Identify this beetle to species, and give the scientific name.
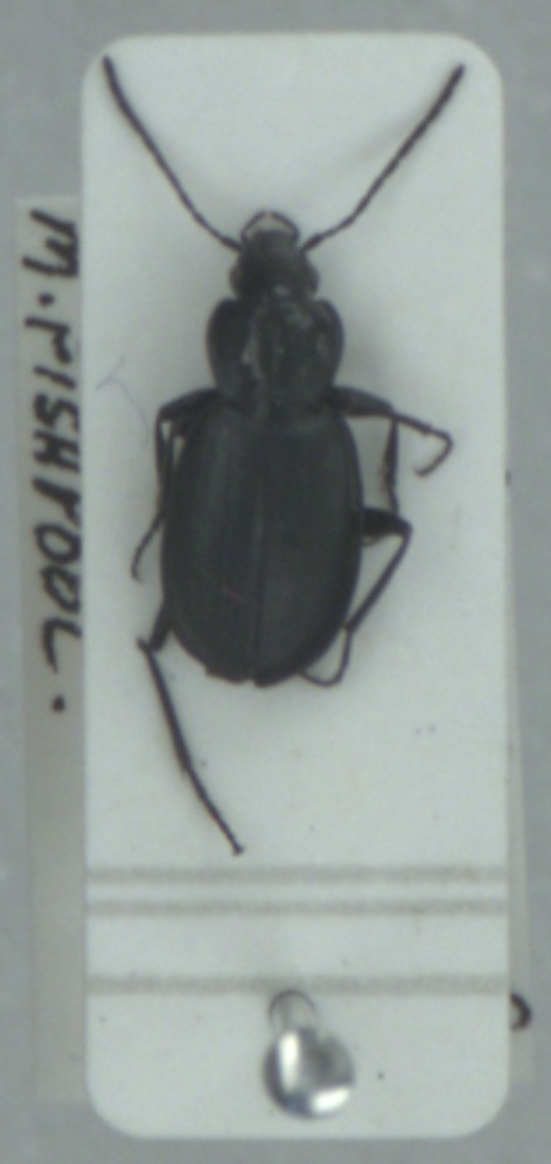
Agonum ericeti
